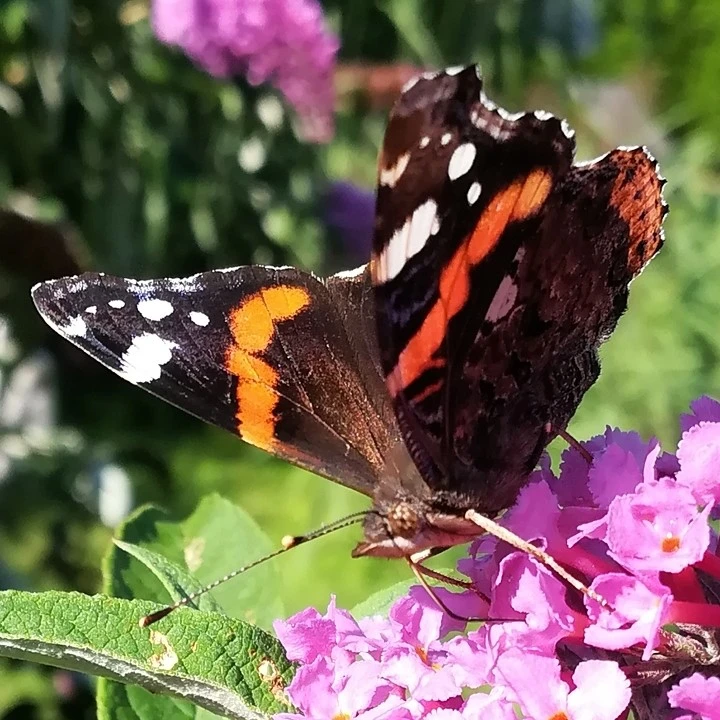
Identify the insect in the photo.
Vanessa atalanta
